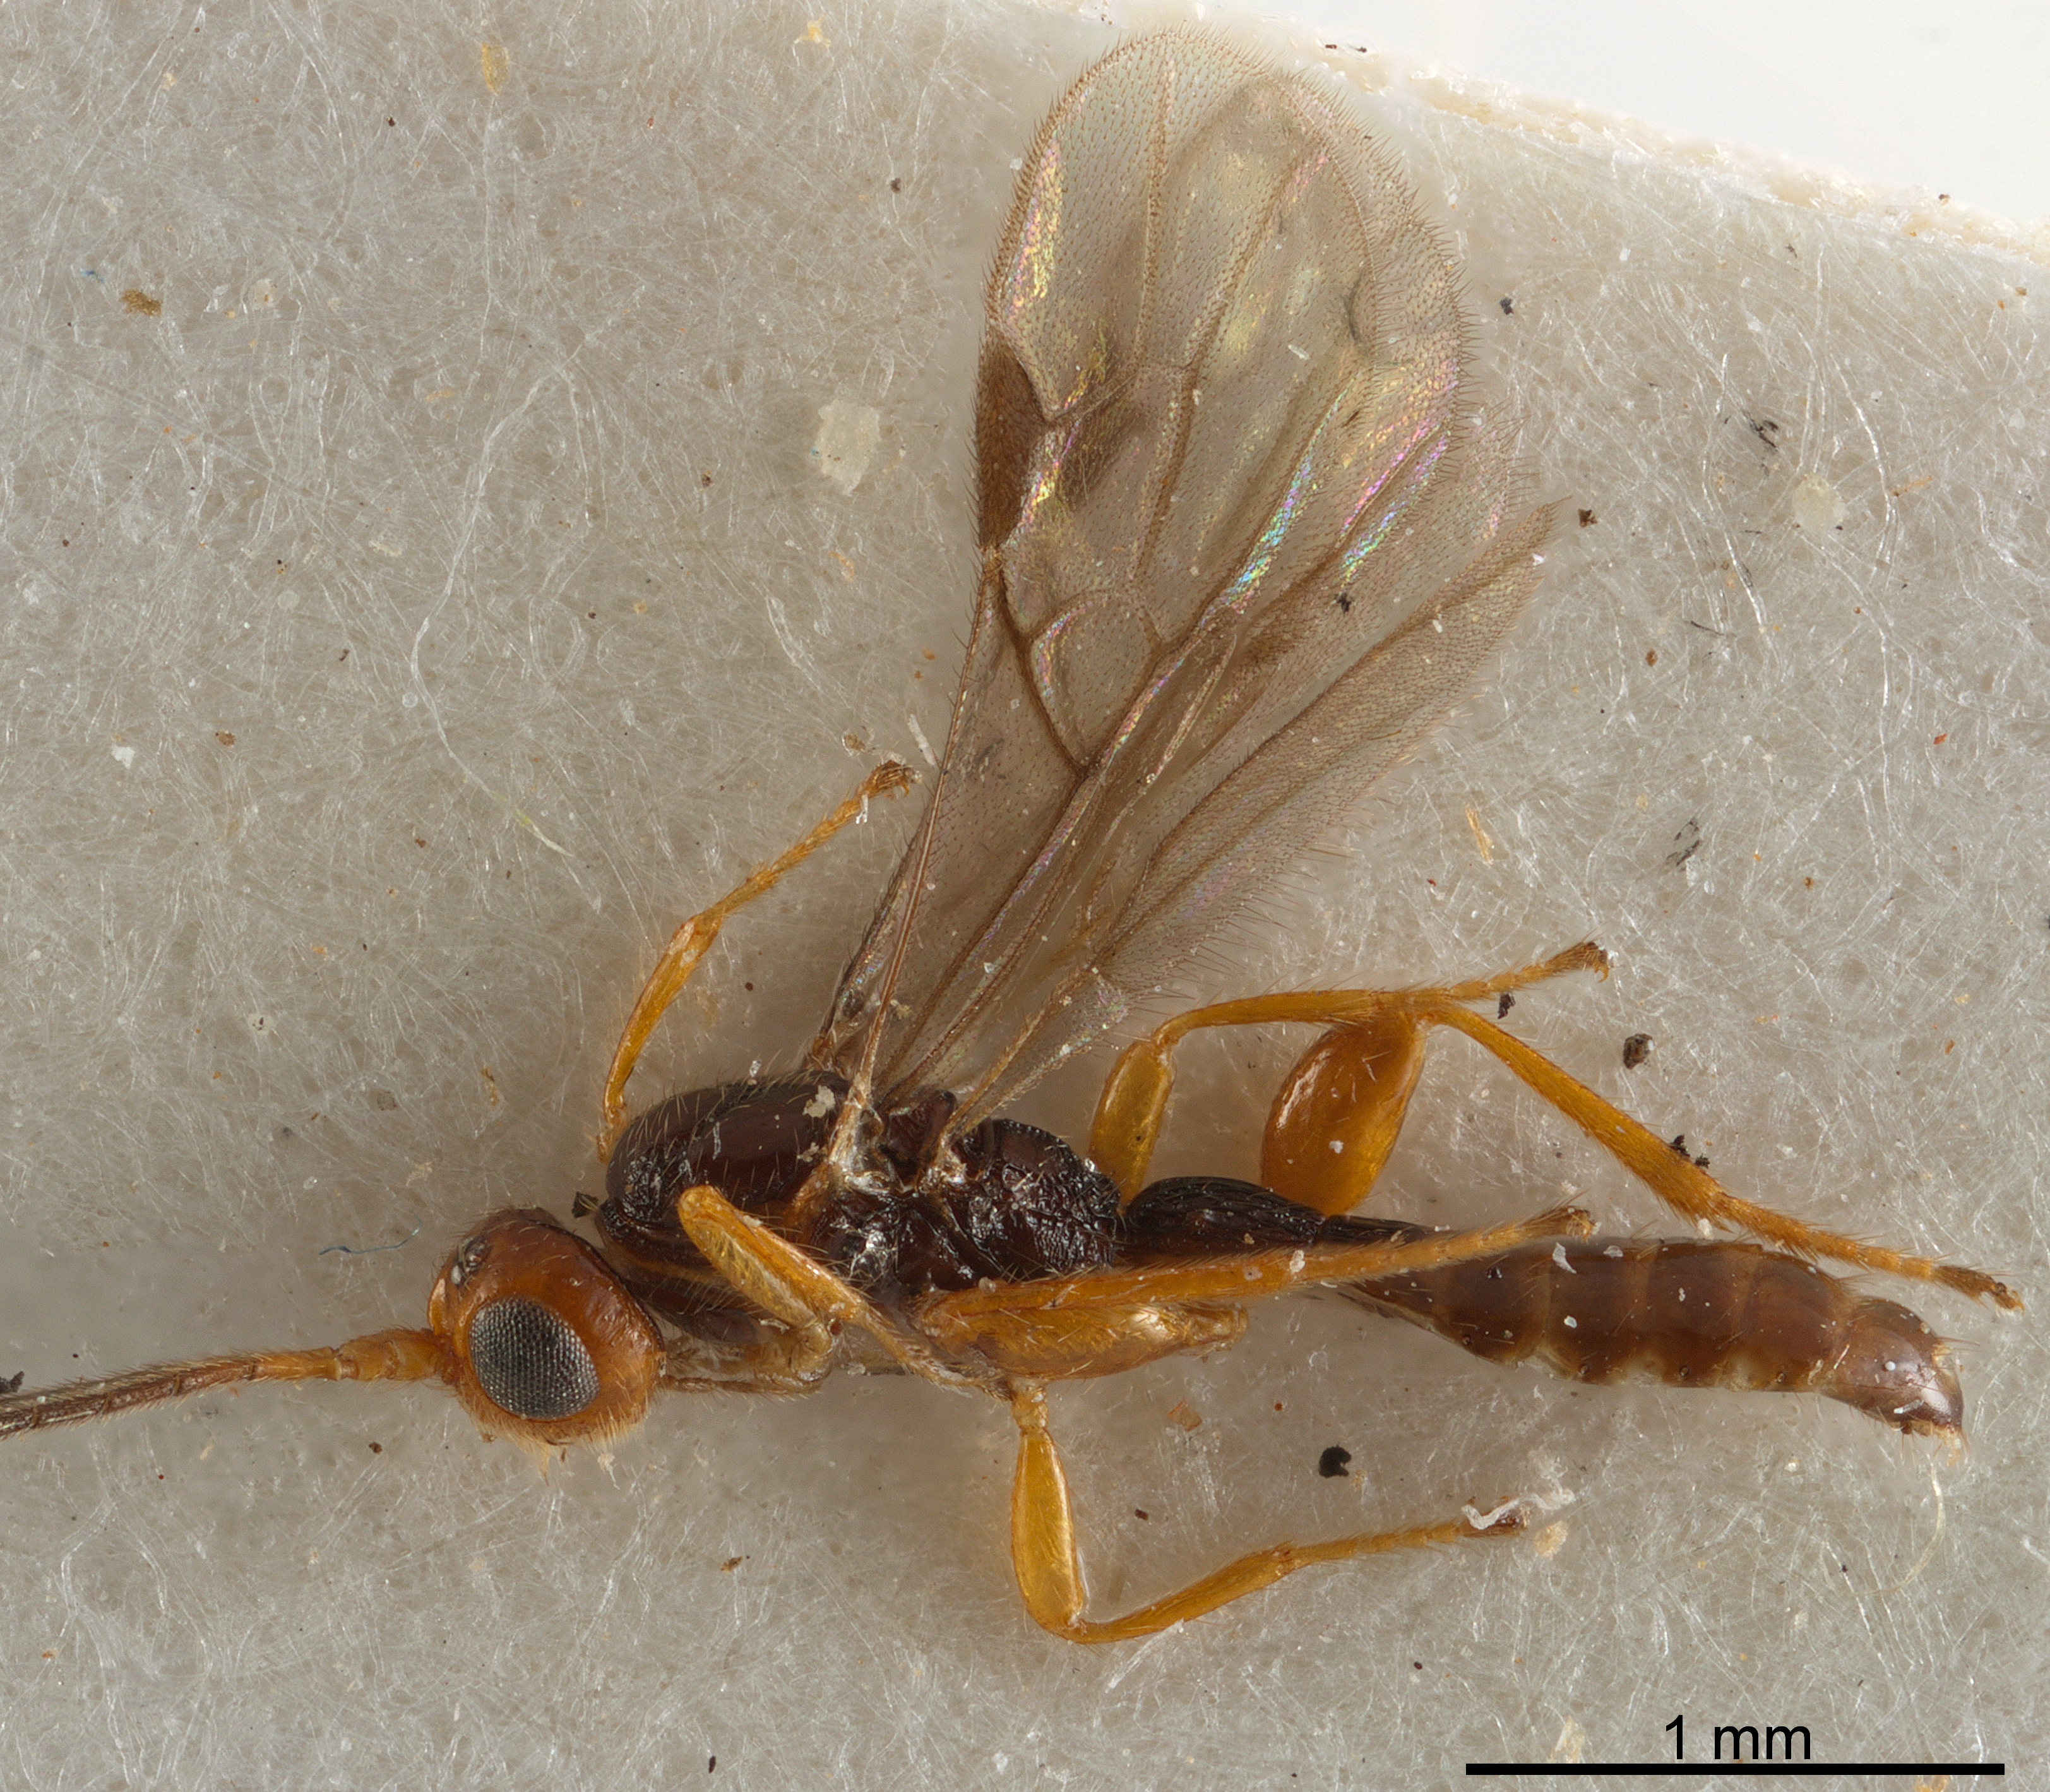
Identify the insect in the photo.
Labania straminea
